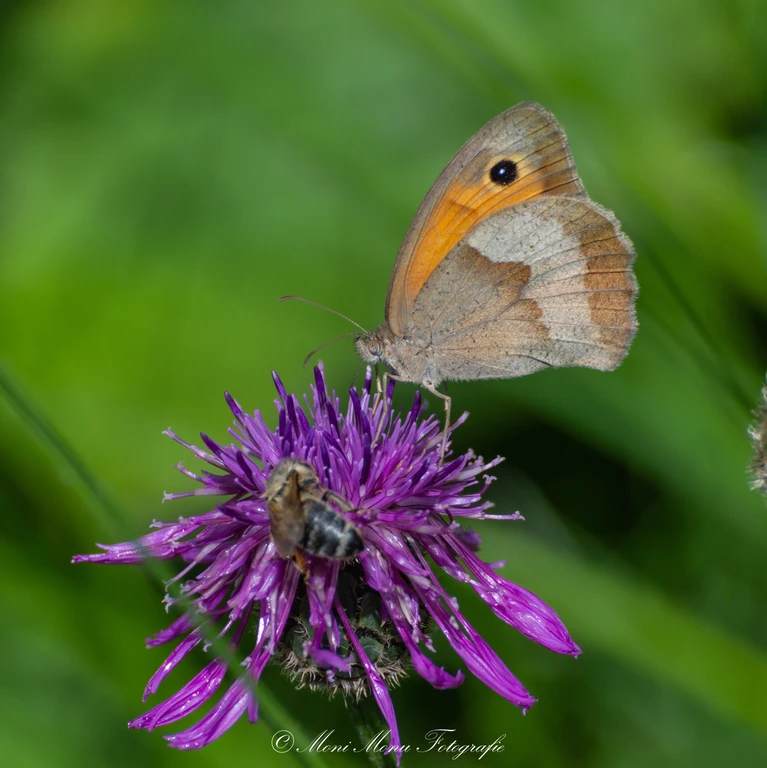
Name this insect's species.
Maniola jurtina
